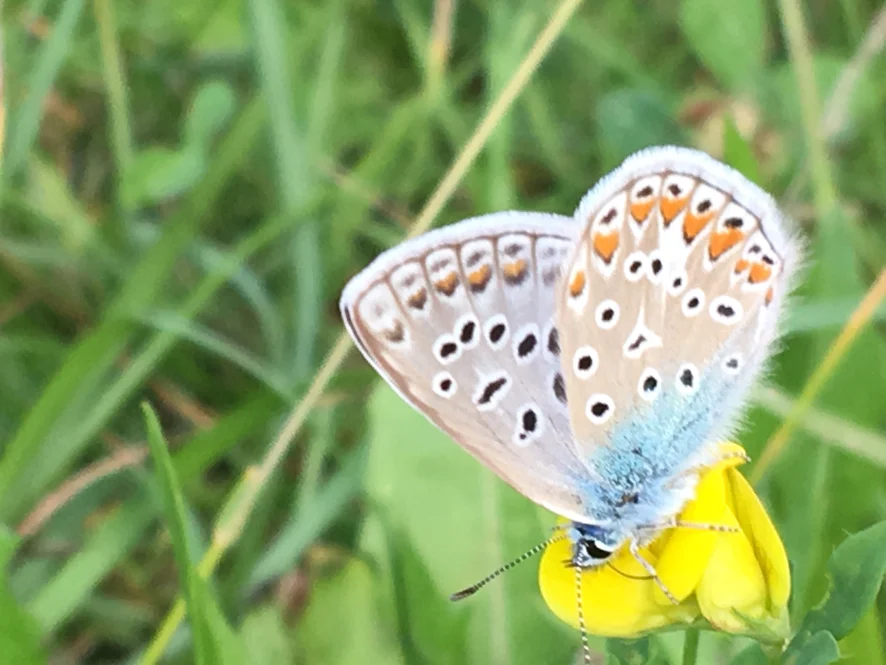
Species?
Polyommatus icarus
